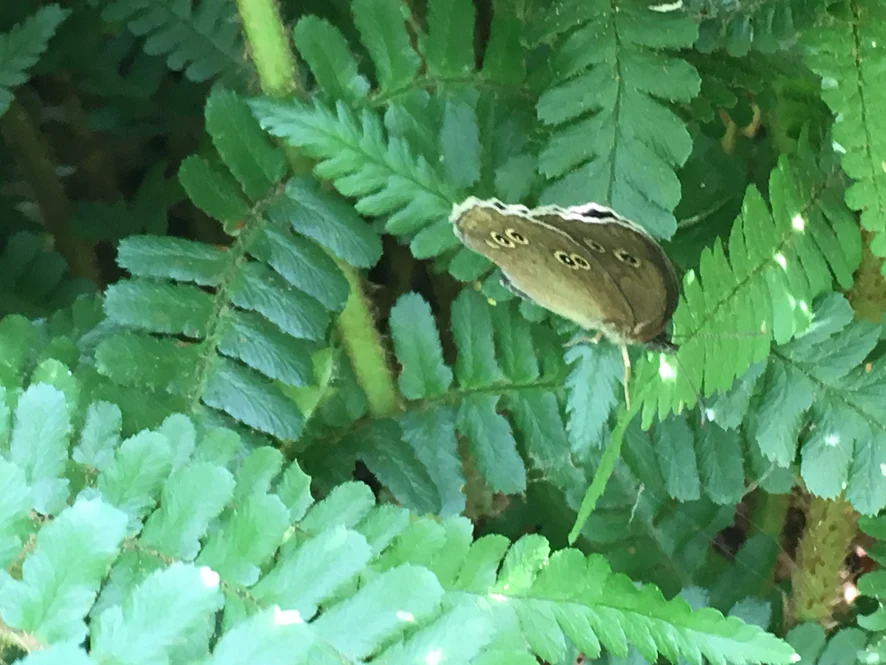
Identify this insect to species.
Aphantopus hyperantus
